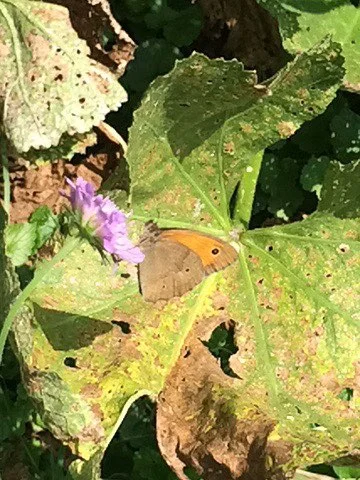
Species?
Maniola jurtina
